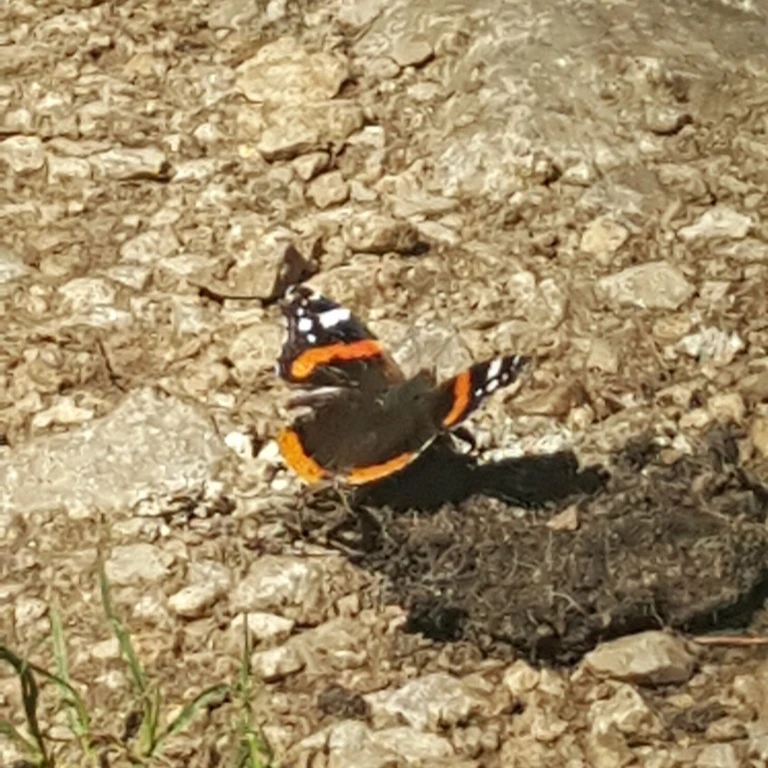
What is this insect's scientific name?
Vanessa atalanta
